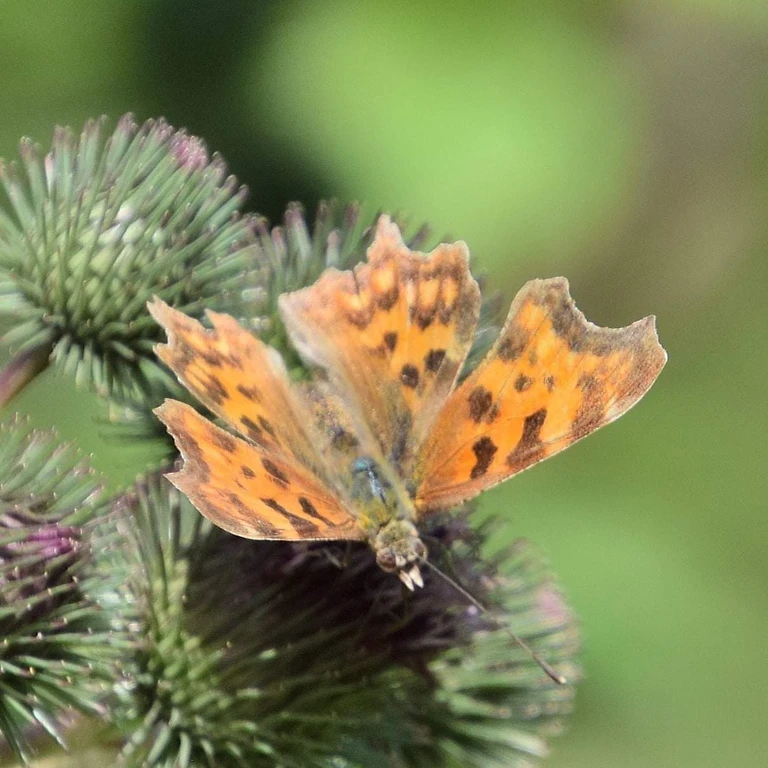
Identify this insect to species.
Polygonia c-album
